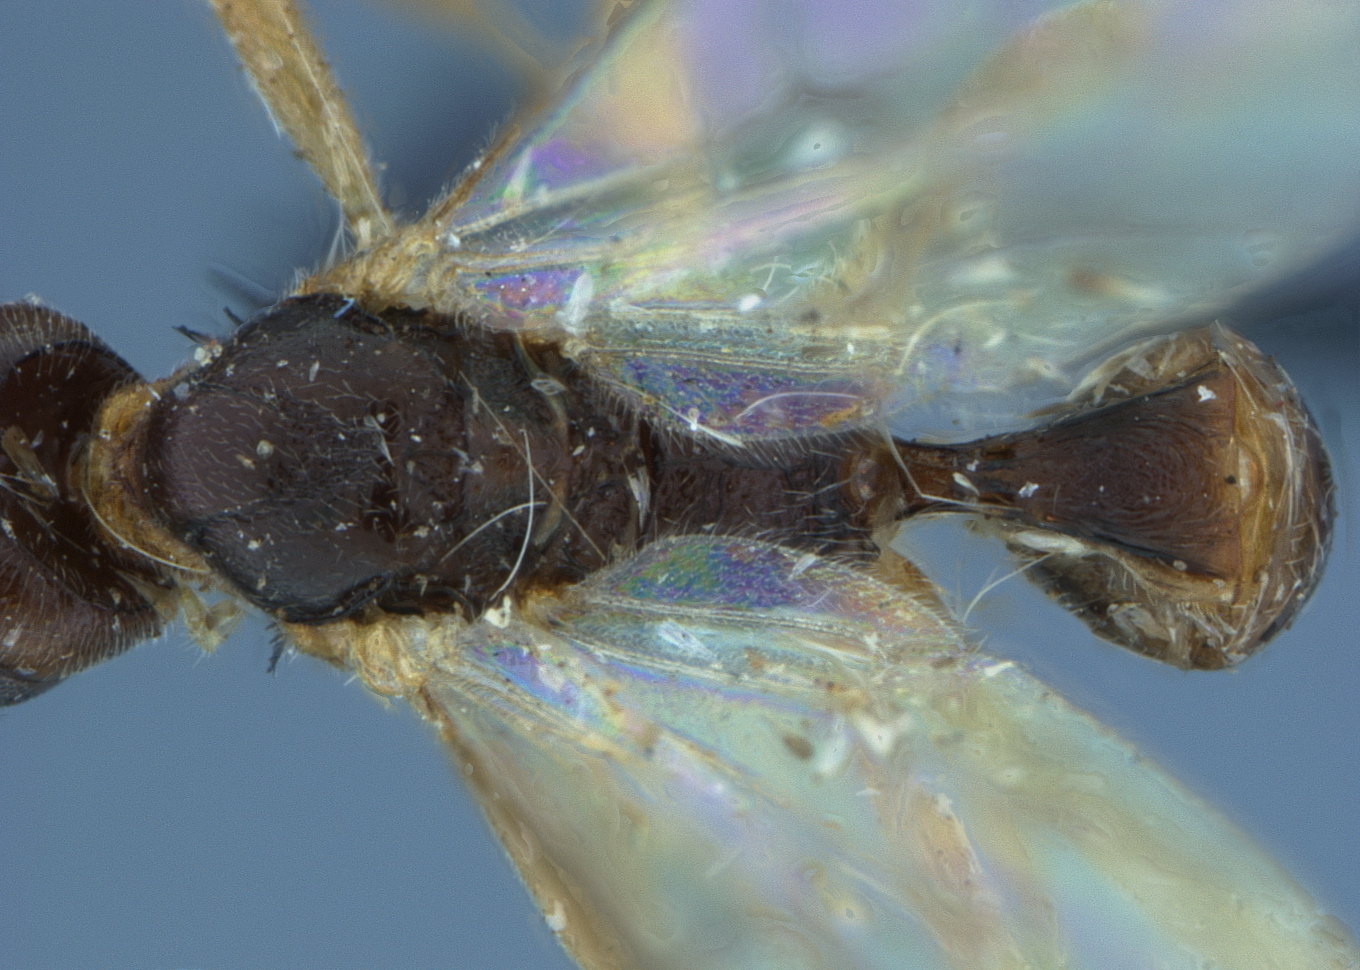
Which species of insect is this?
Meteorus orchesiae
